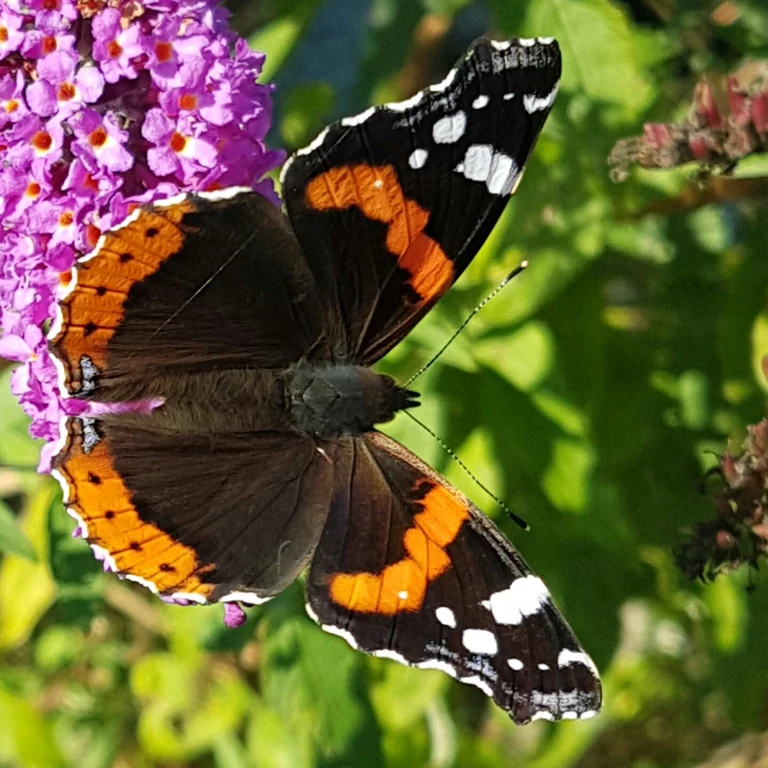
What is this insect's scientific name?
Vanessa atalanta
